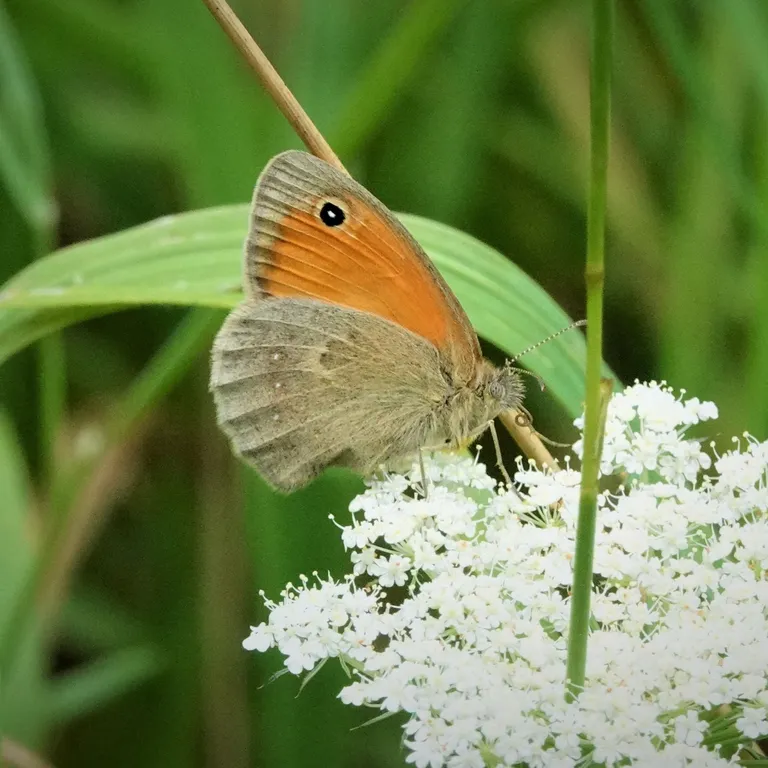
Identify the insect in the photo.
Coenonympha pamphilus
